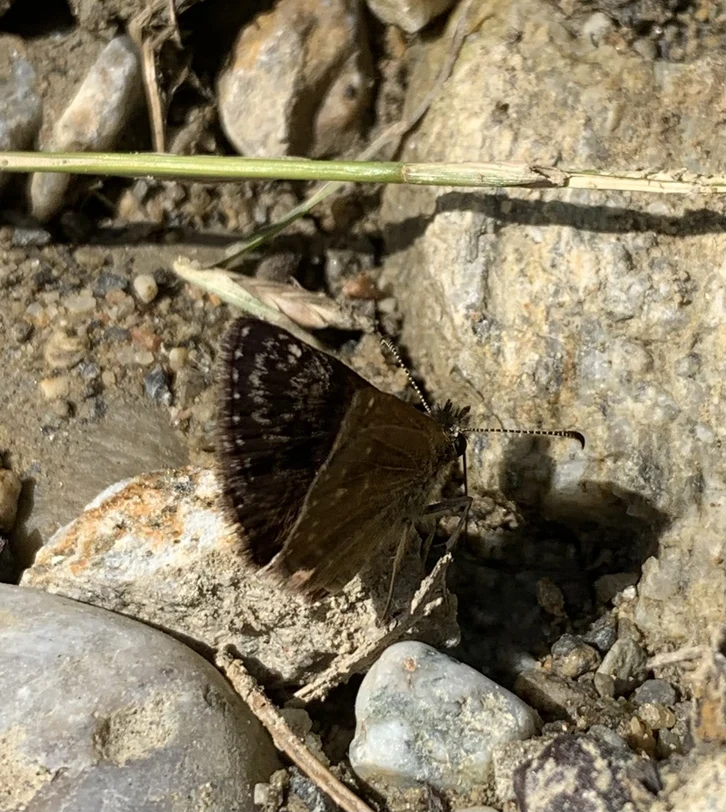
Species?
Erynnis tages
